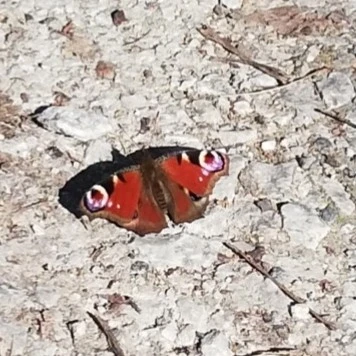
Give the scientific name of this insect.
Aglais io
